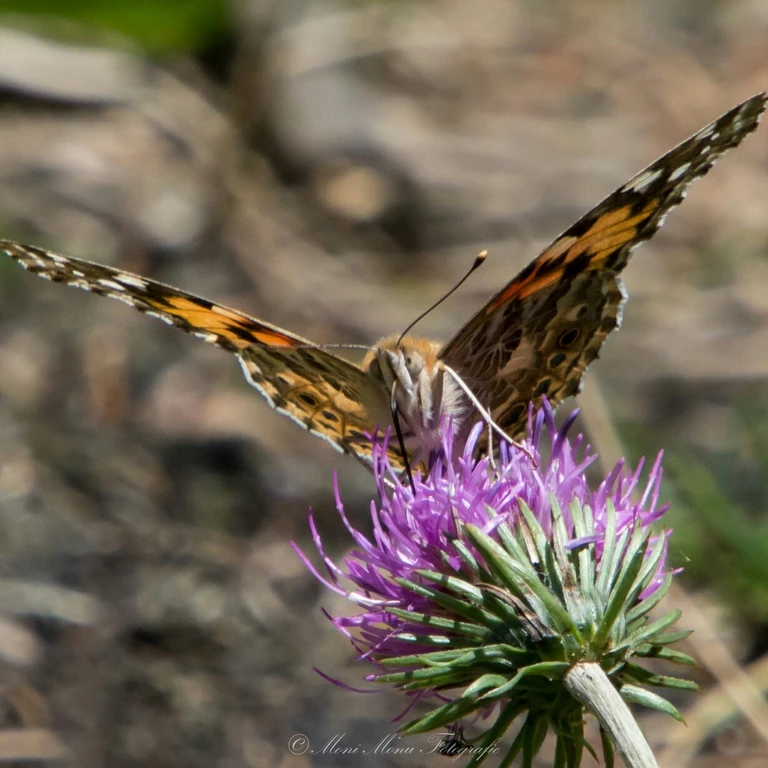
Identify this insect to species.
Vanessa cardui
